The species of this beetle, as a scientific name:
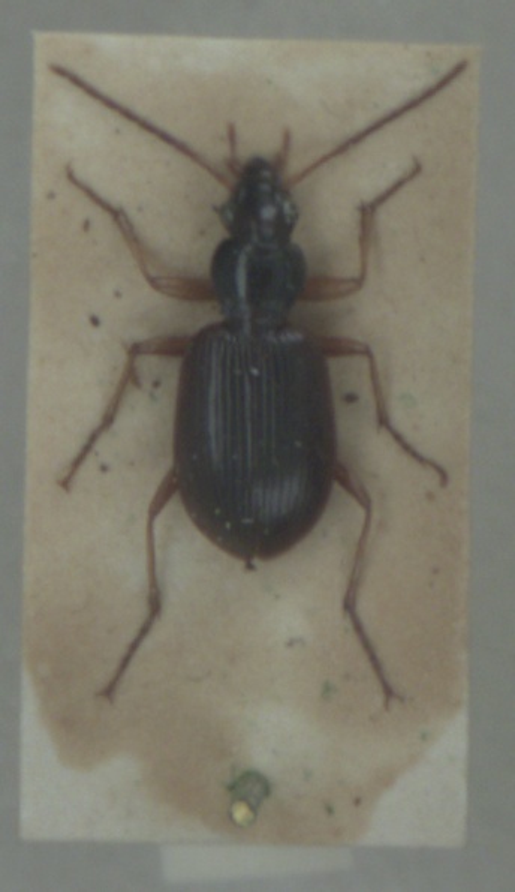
Paranchus albipes
